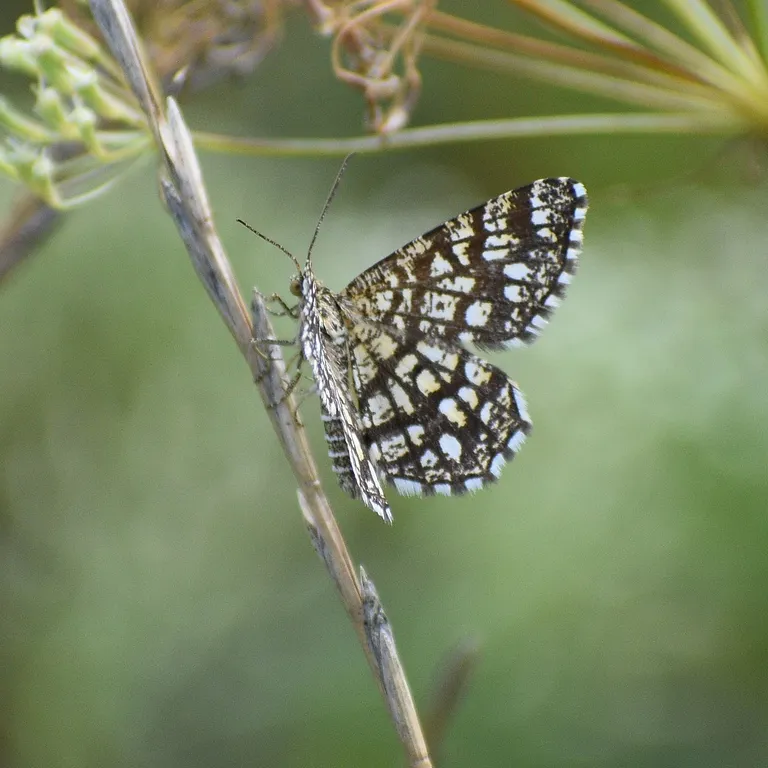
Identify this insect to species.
Chiasmia clathrata
